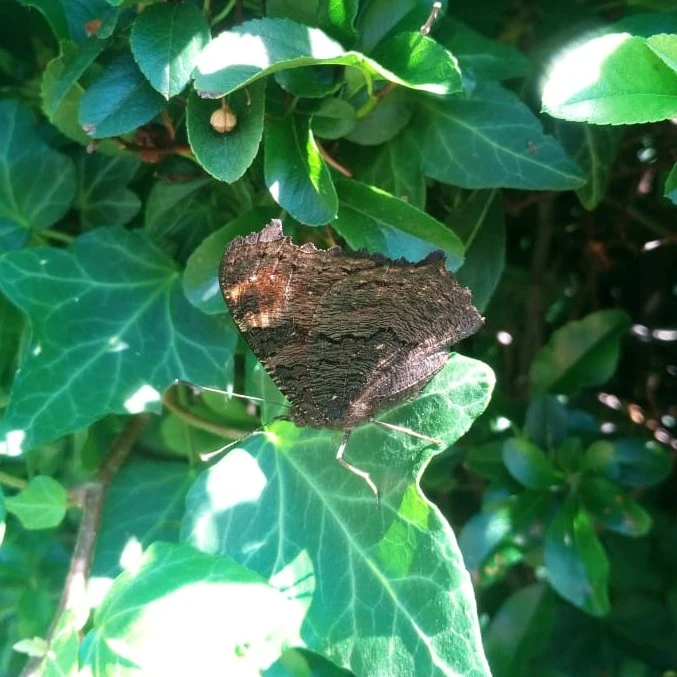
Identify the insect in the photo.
Aglais io
